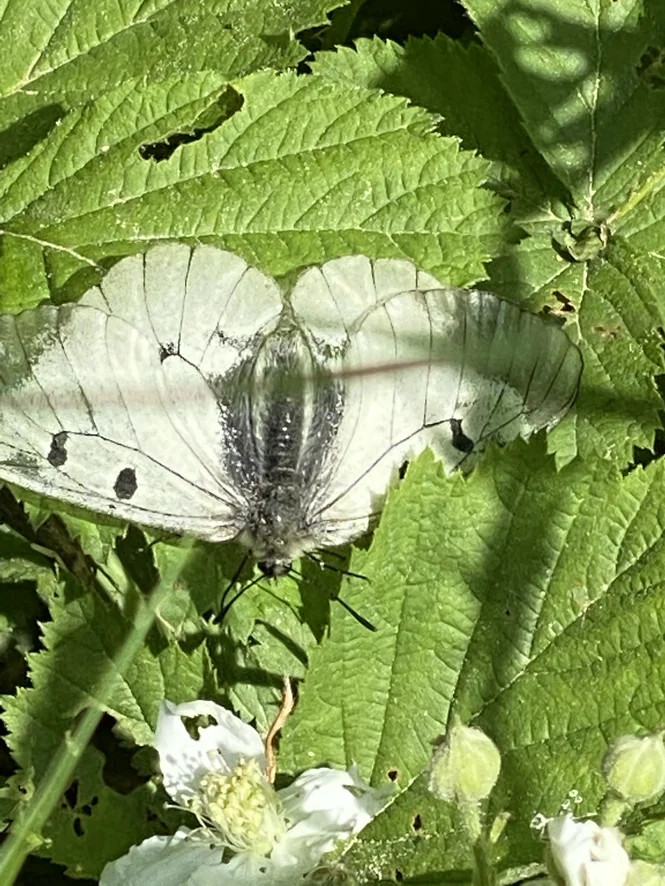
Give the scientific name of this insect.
Parnassius mnemosyne
